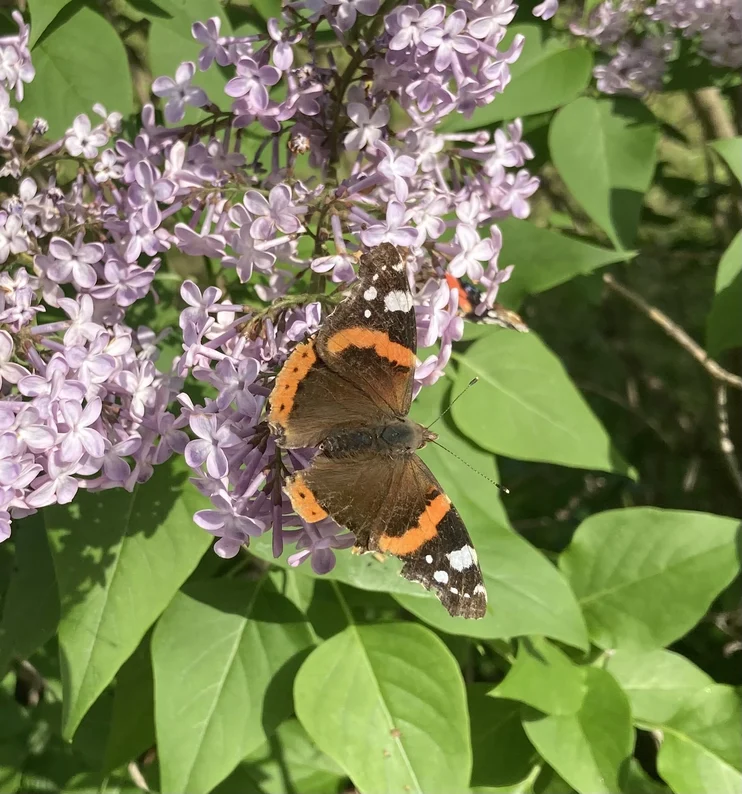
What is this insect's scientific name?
Vanessa atalanta
